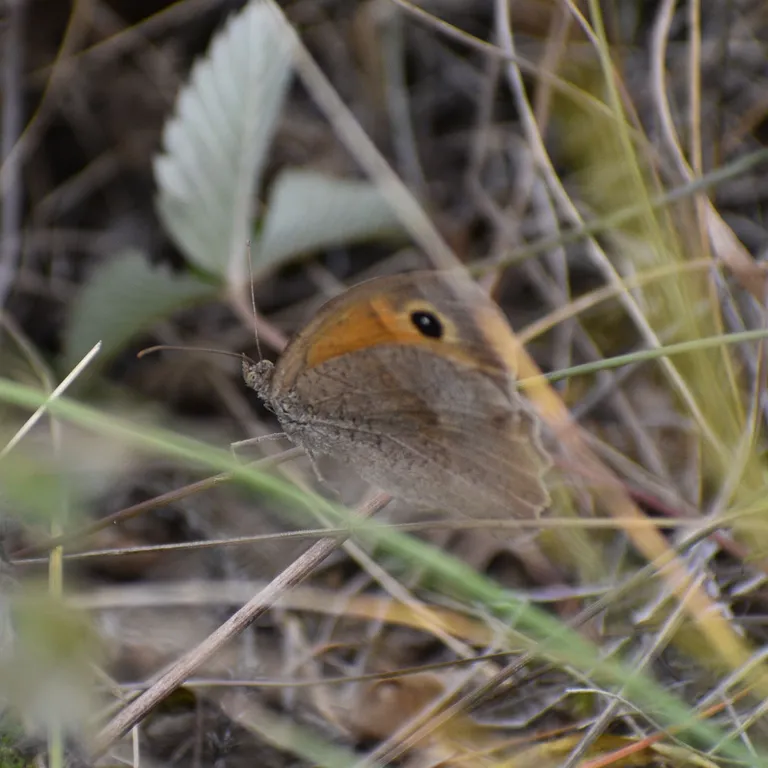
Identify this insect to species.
Maniola jurtina
